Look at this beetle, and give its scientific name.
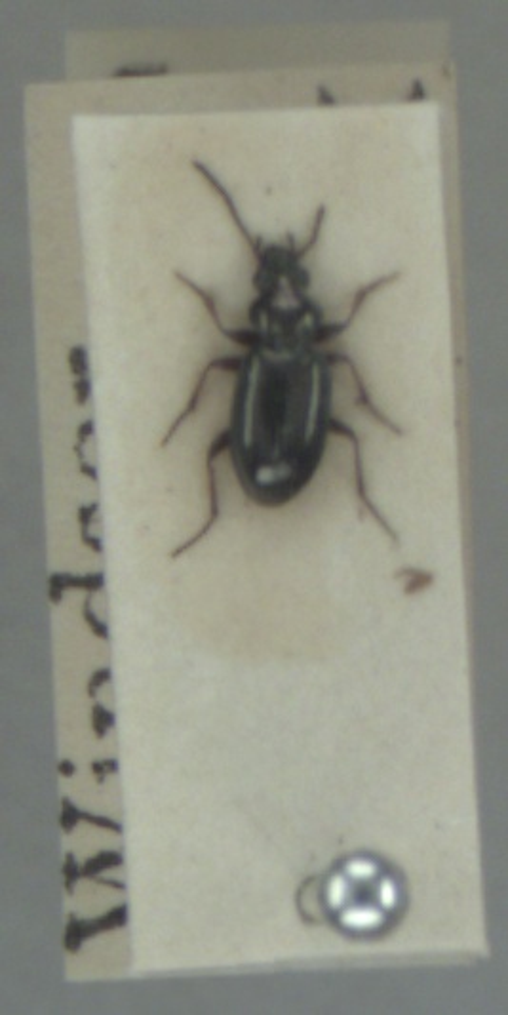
Bembidion properans
